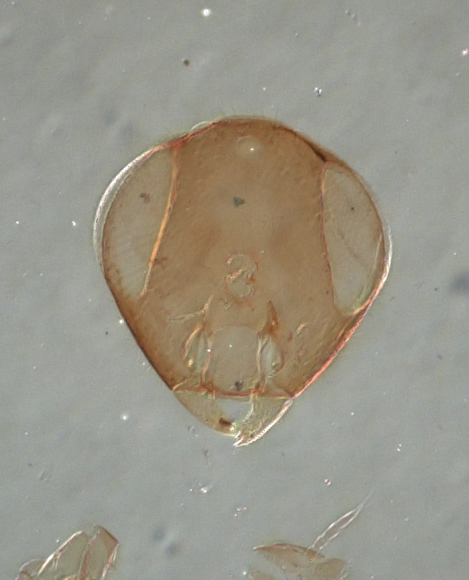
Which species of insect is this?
Copidosoma japonicum
